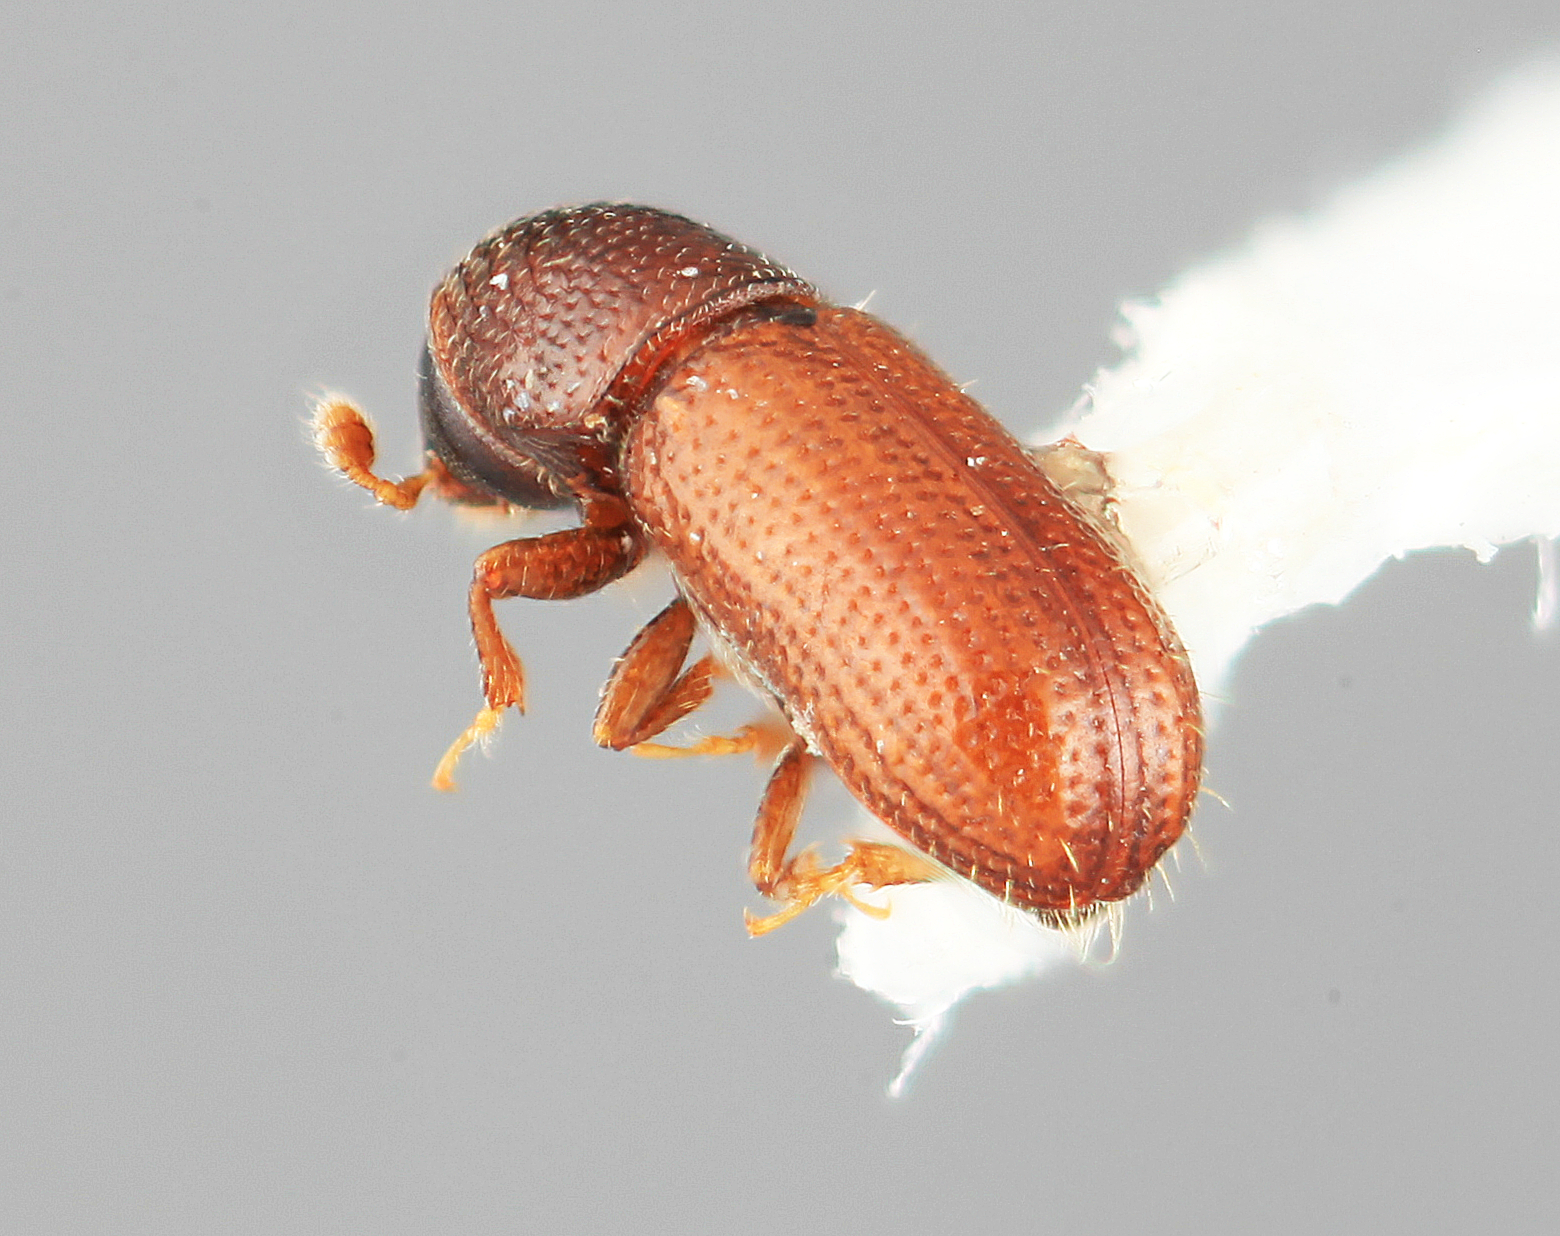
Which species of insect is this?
Pityophthorus simplicis
